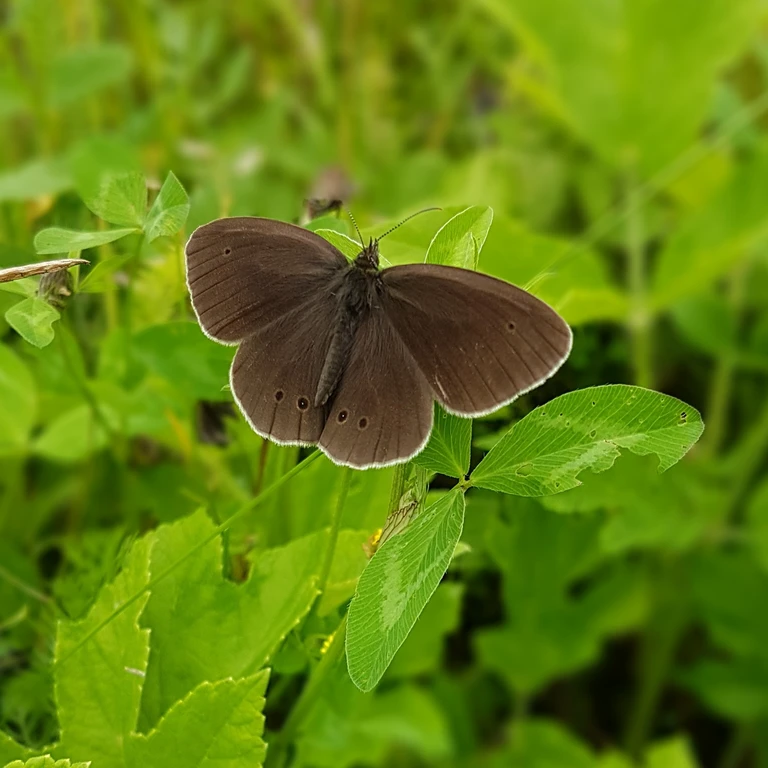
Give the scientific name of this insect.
Aphantopus hyperantus
